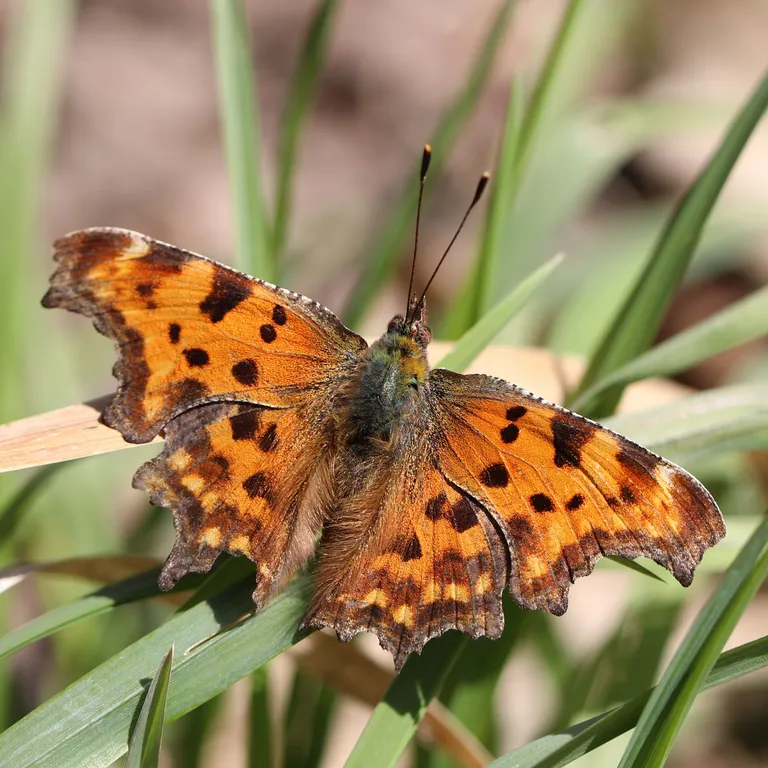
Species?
Polygonia c-album
